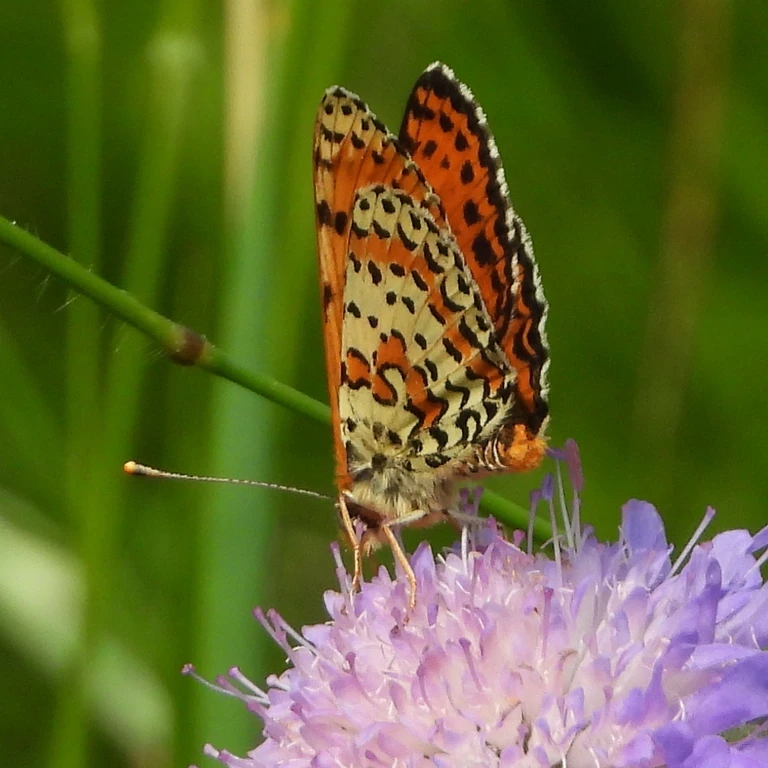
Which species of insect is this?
Melitaea didyma
